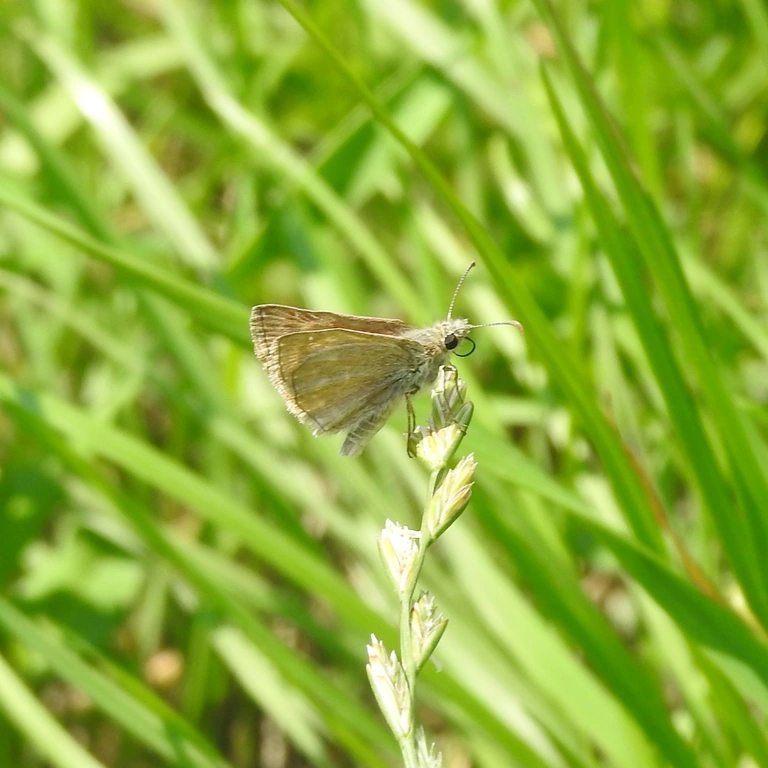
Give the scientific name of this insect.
Erynnis tages
